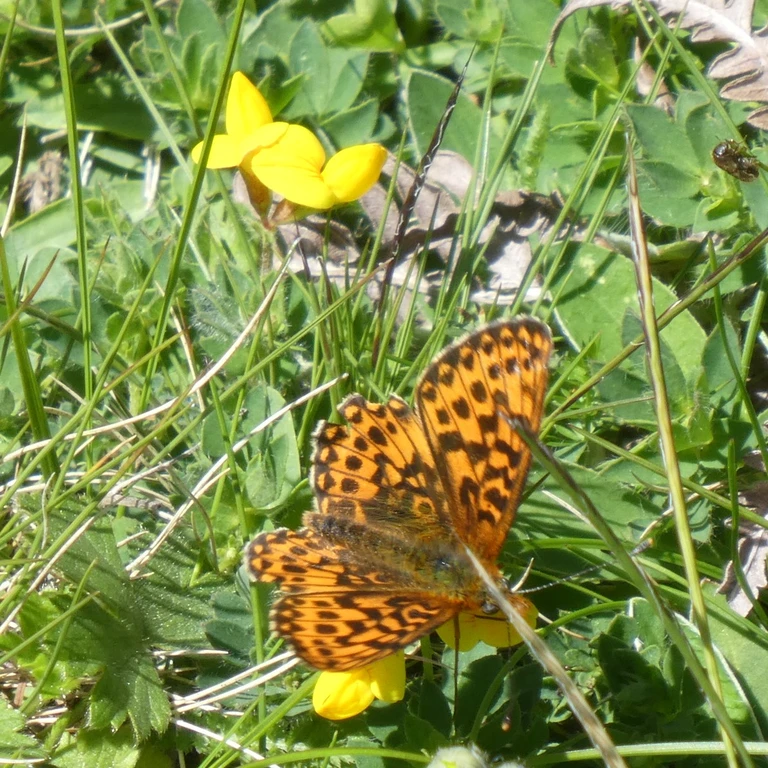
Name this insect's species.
Boloria euphrosyne (also Clossiana euphrosyne)
